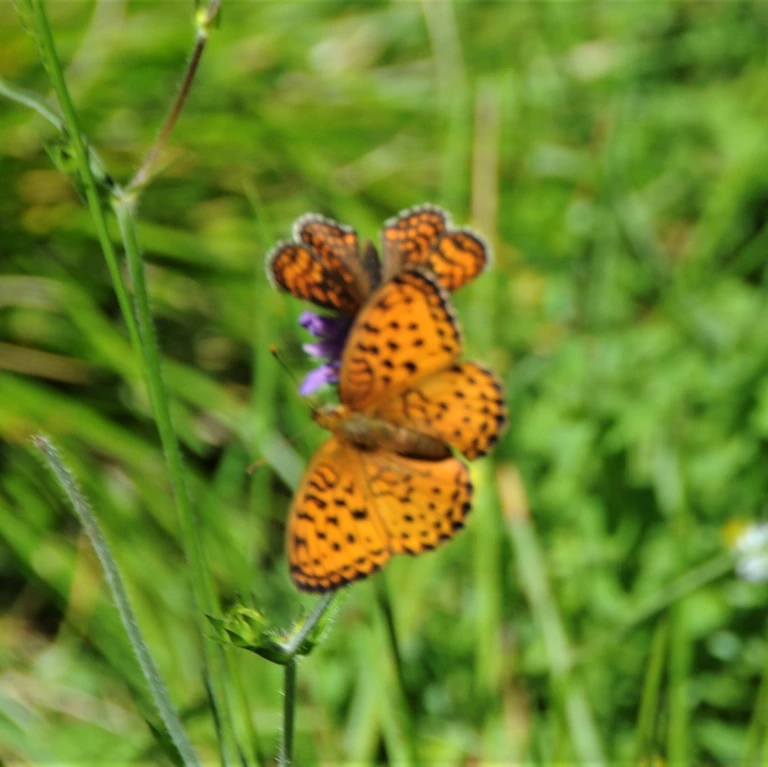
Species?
Brenthis daphne
